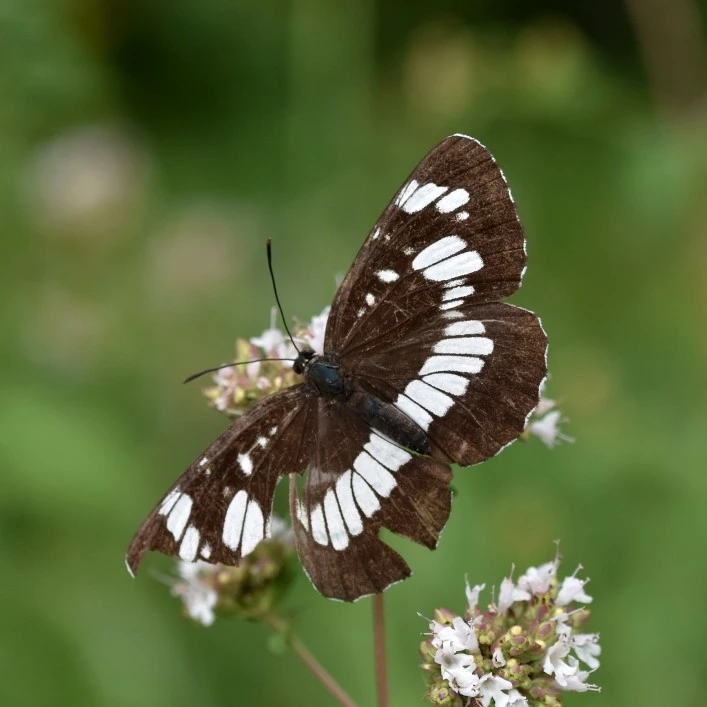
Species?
Neptis rivularis
